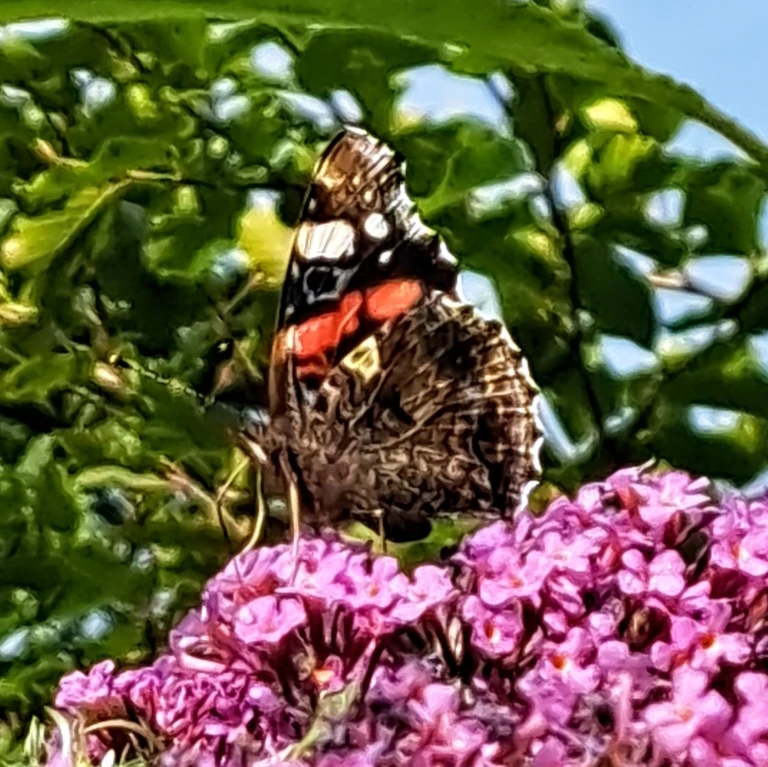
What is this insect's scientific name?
Vanessa atalanta
